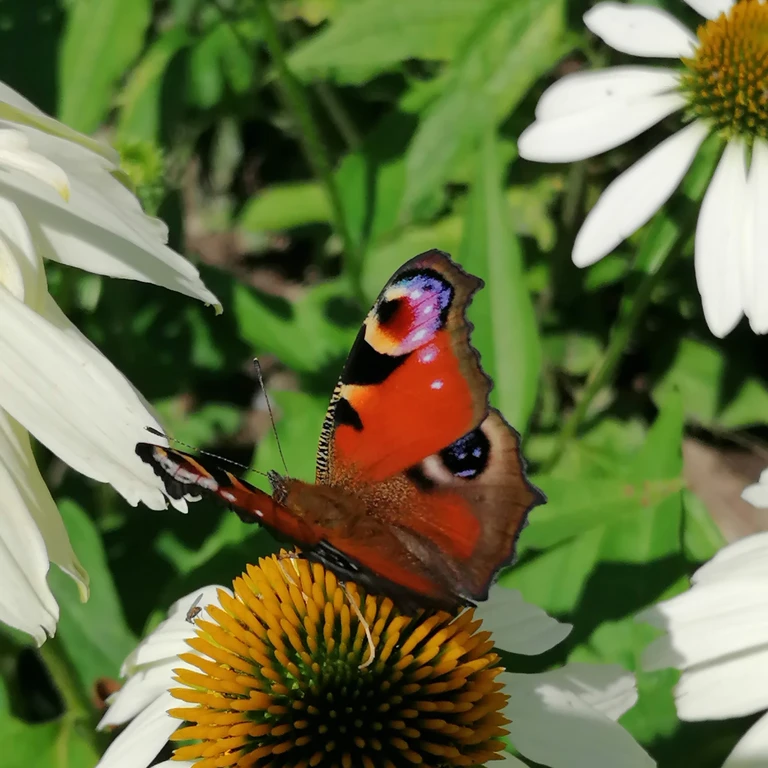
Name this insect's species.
Aglais io
